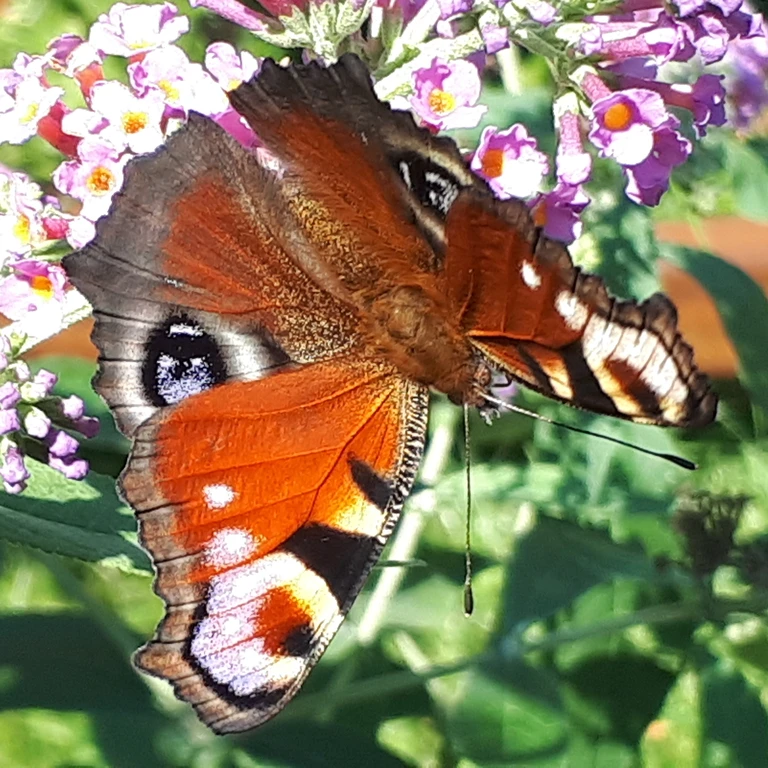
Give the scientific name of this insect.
Aglais io
